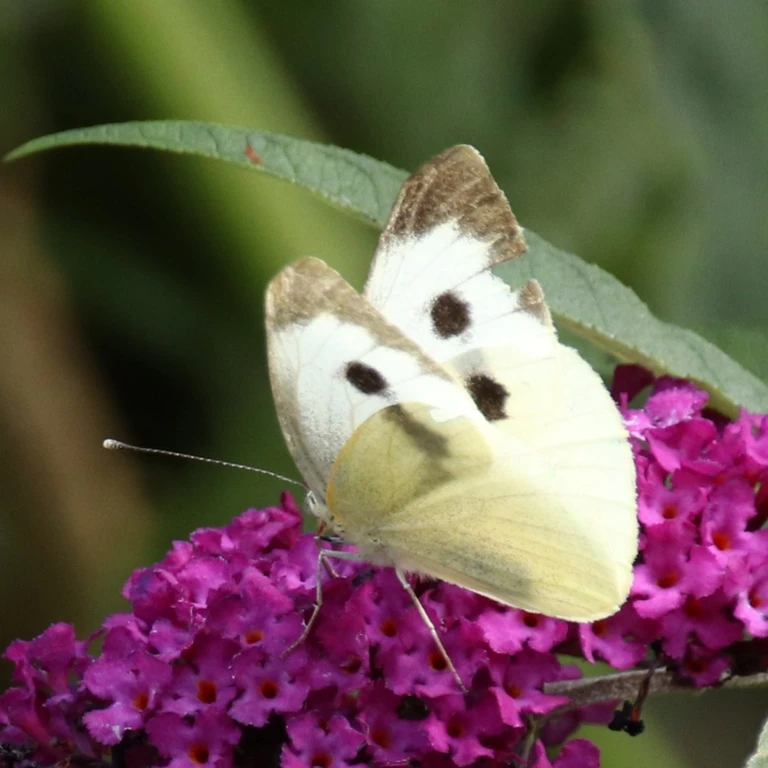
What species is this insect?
Pieris brassicae
